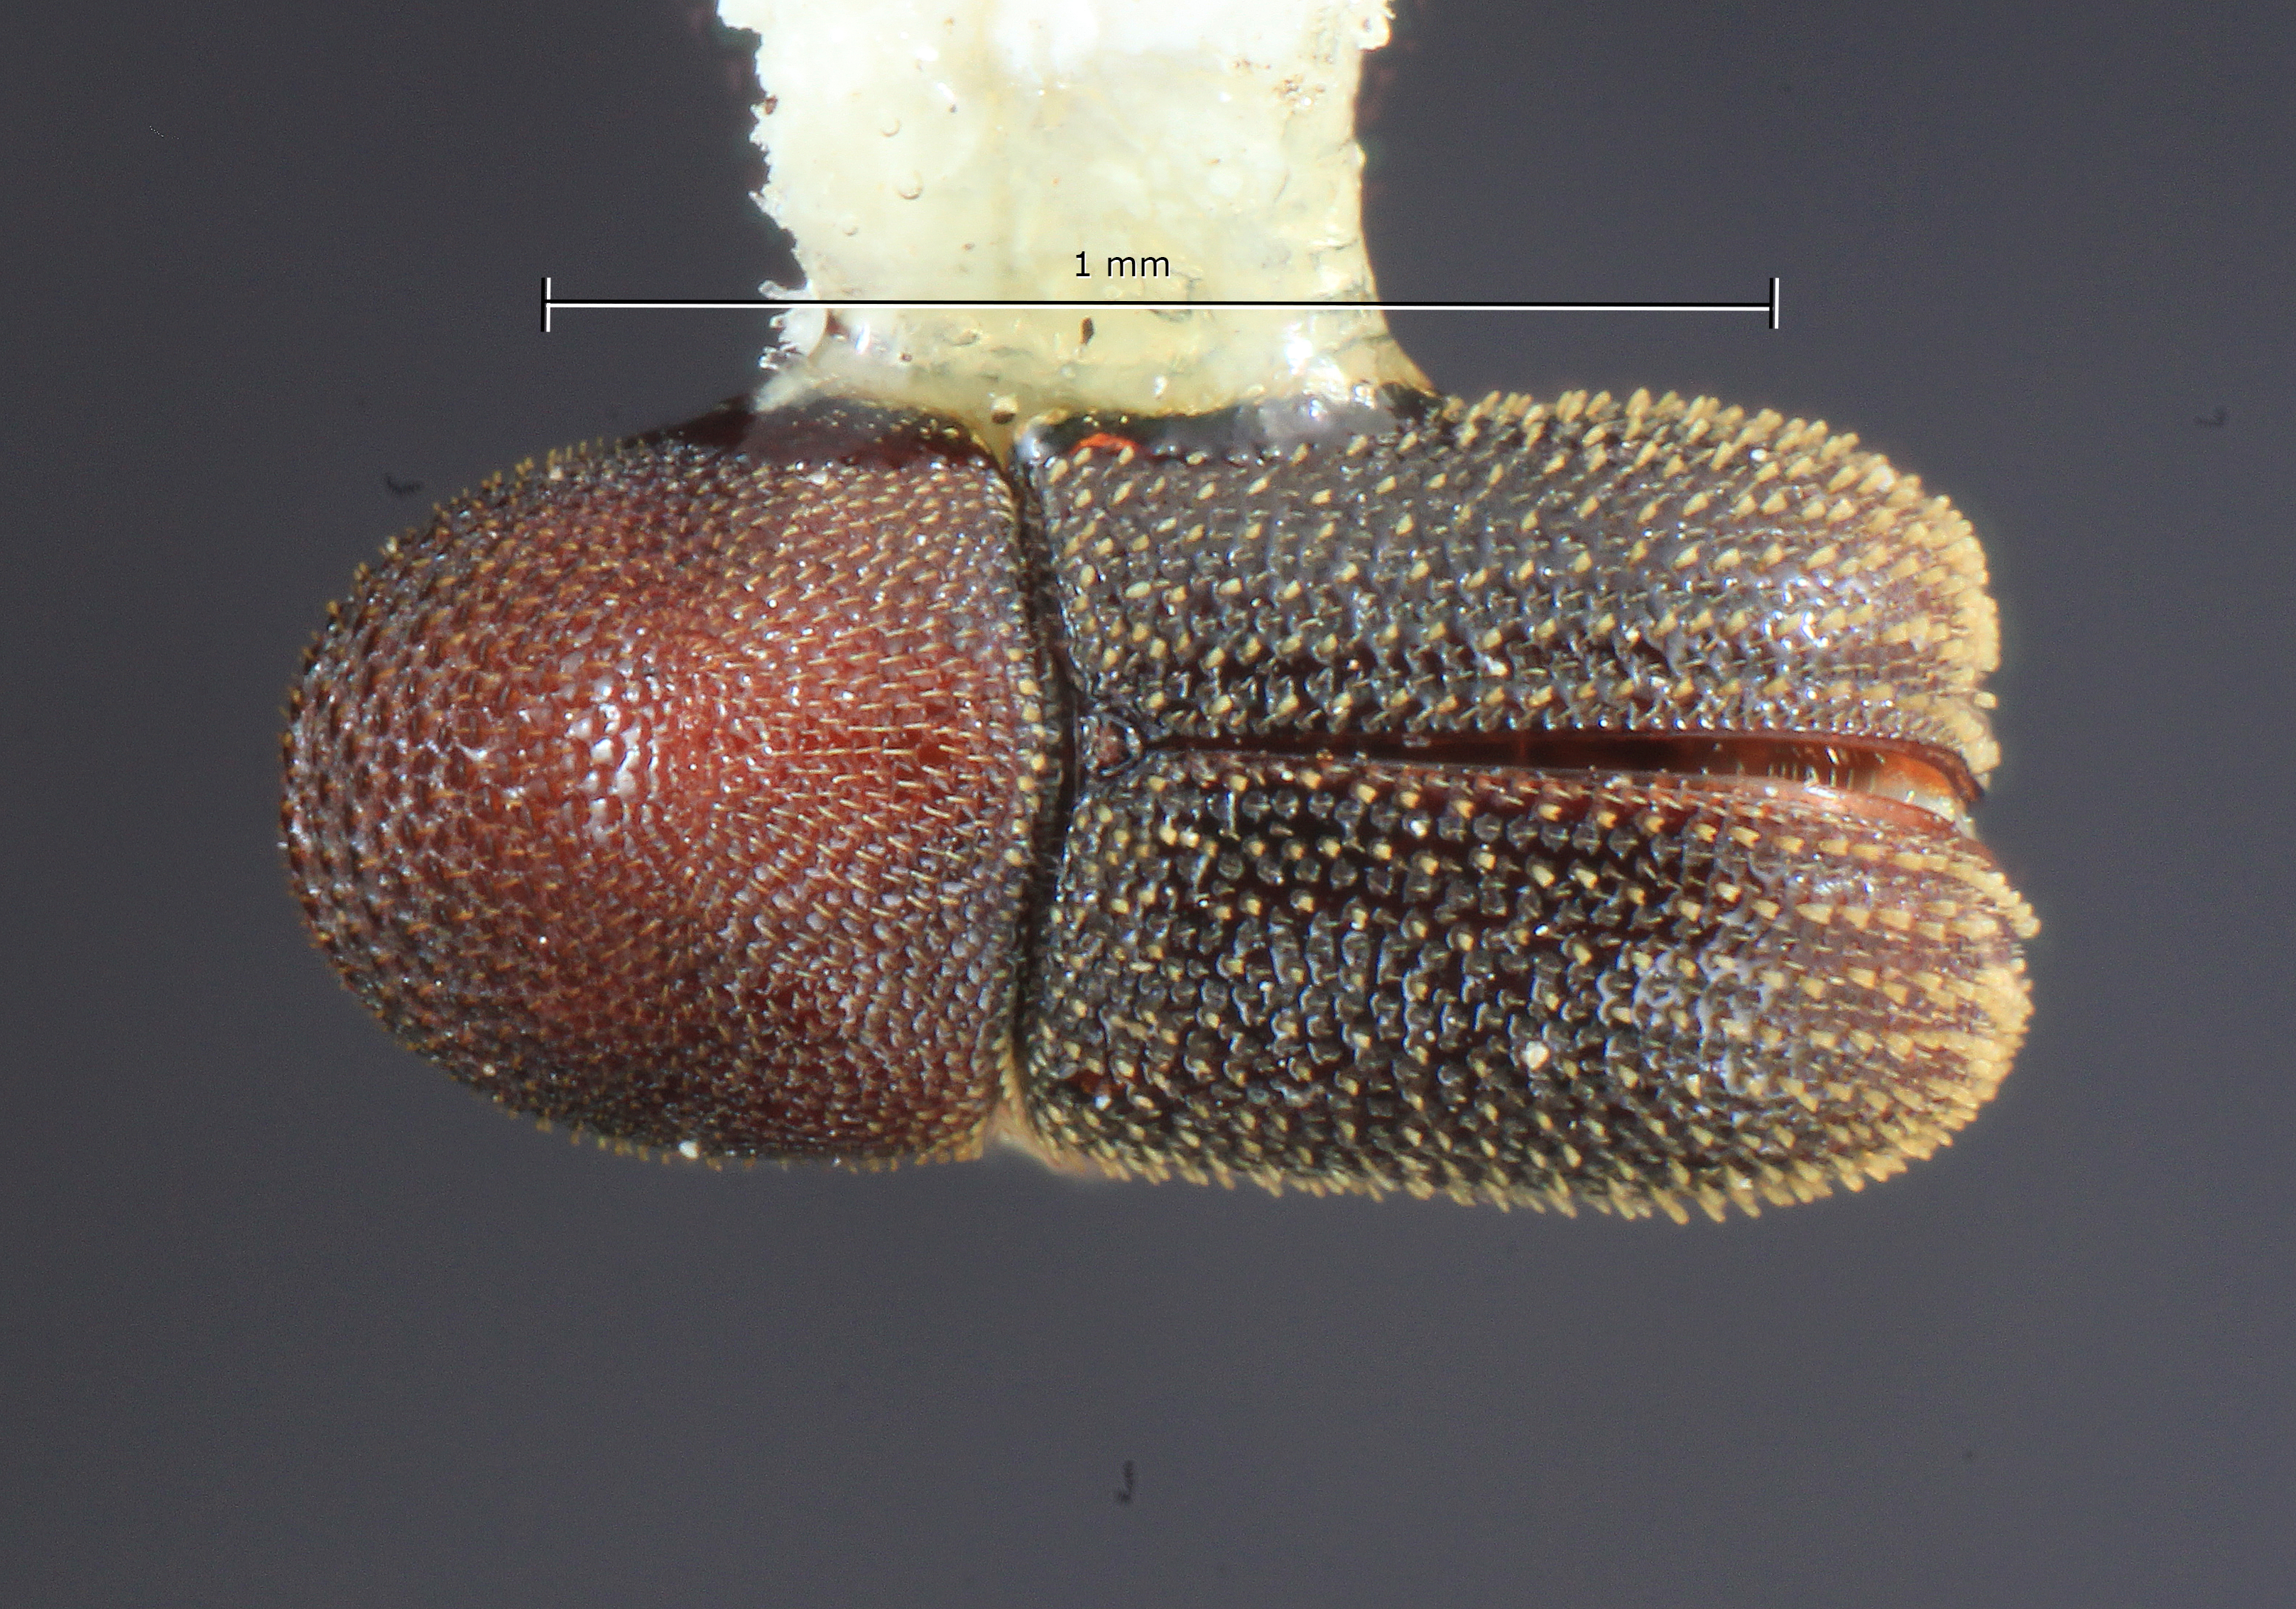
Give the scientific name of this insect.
Styphlosoma granulatum
